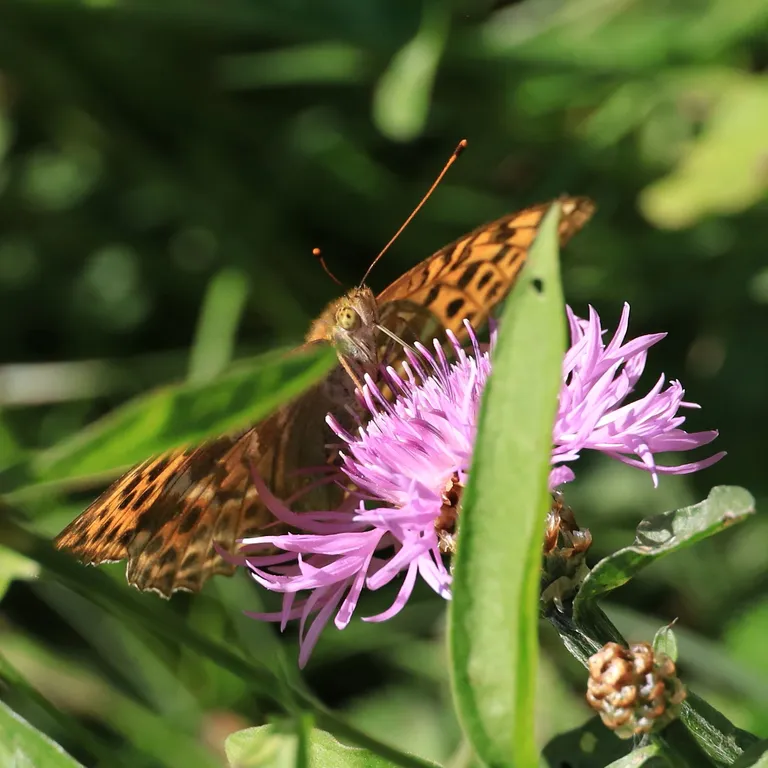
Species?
Argynnis paphia
